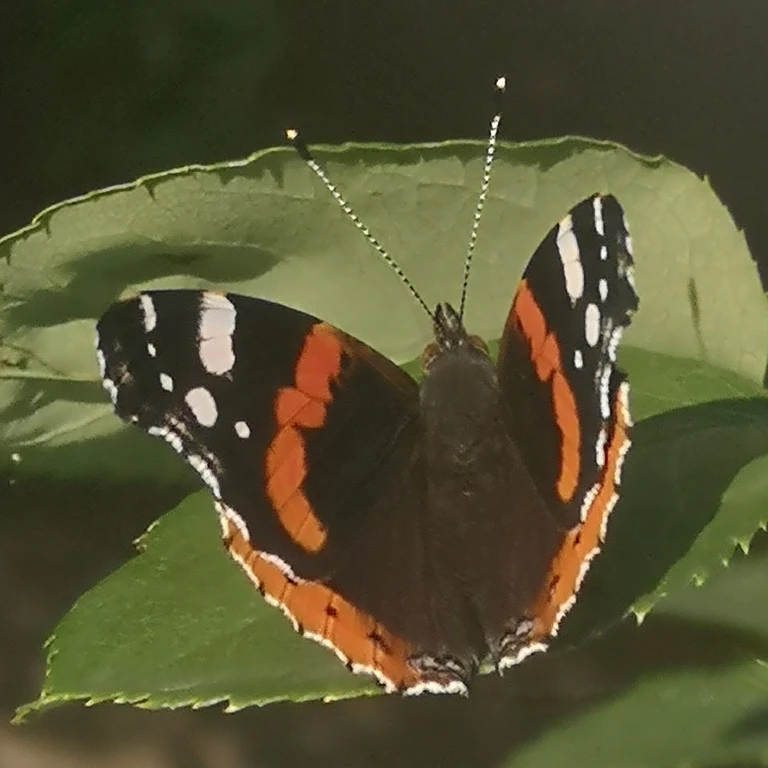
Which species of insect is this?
Vanessa atalanta
